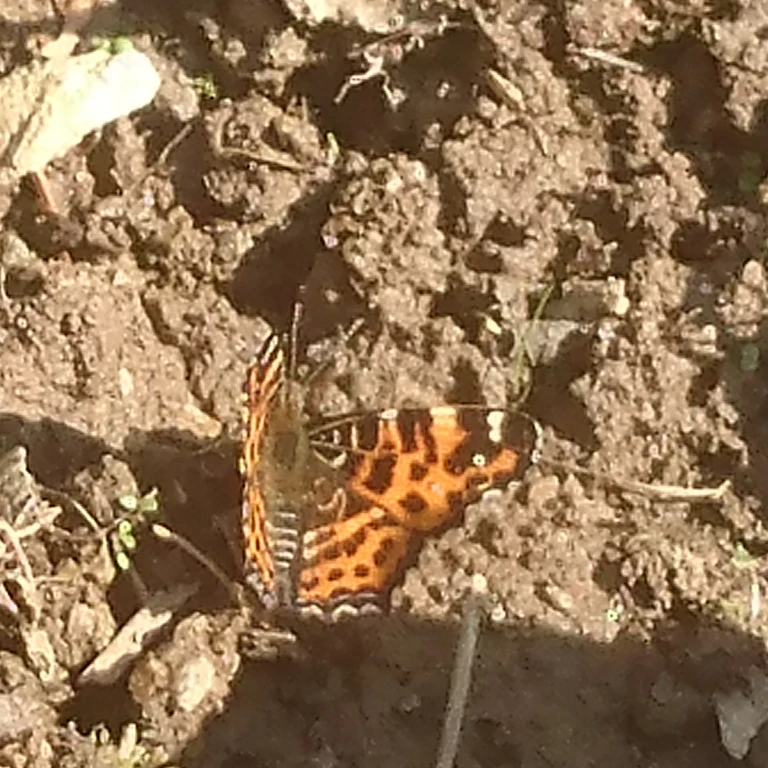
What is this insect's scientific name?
Araschnia levana
